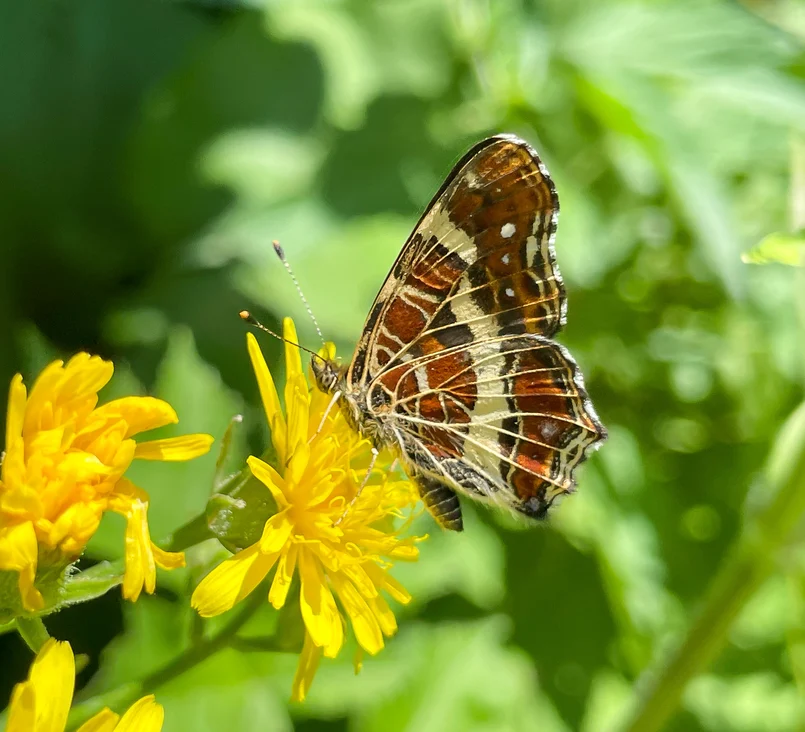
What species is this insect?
Araschnia levana
